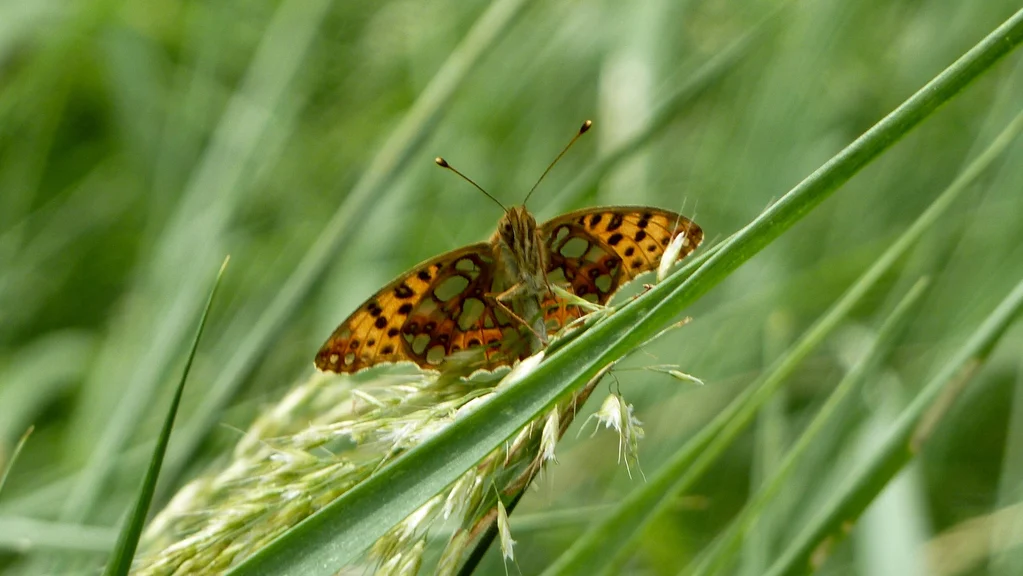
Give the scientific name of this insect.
Issoria lathonia
